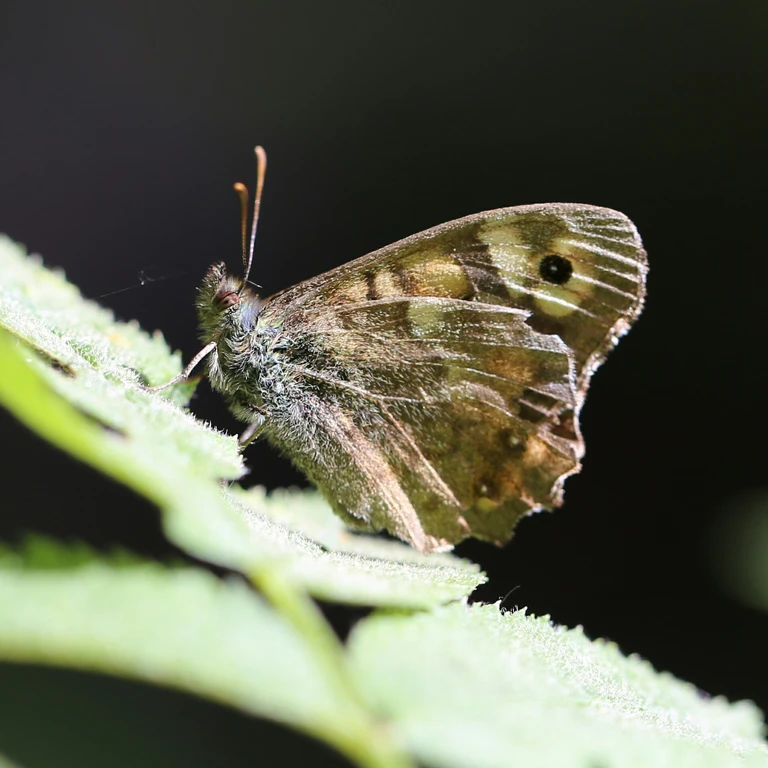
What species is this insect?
Pararge aegeria
